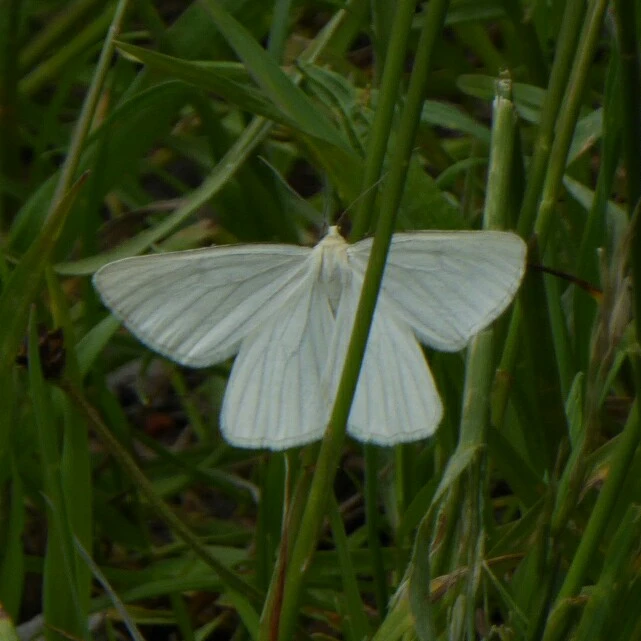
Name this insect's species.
Siona lineata
